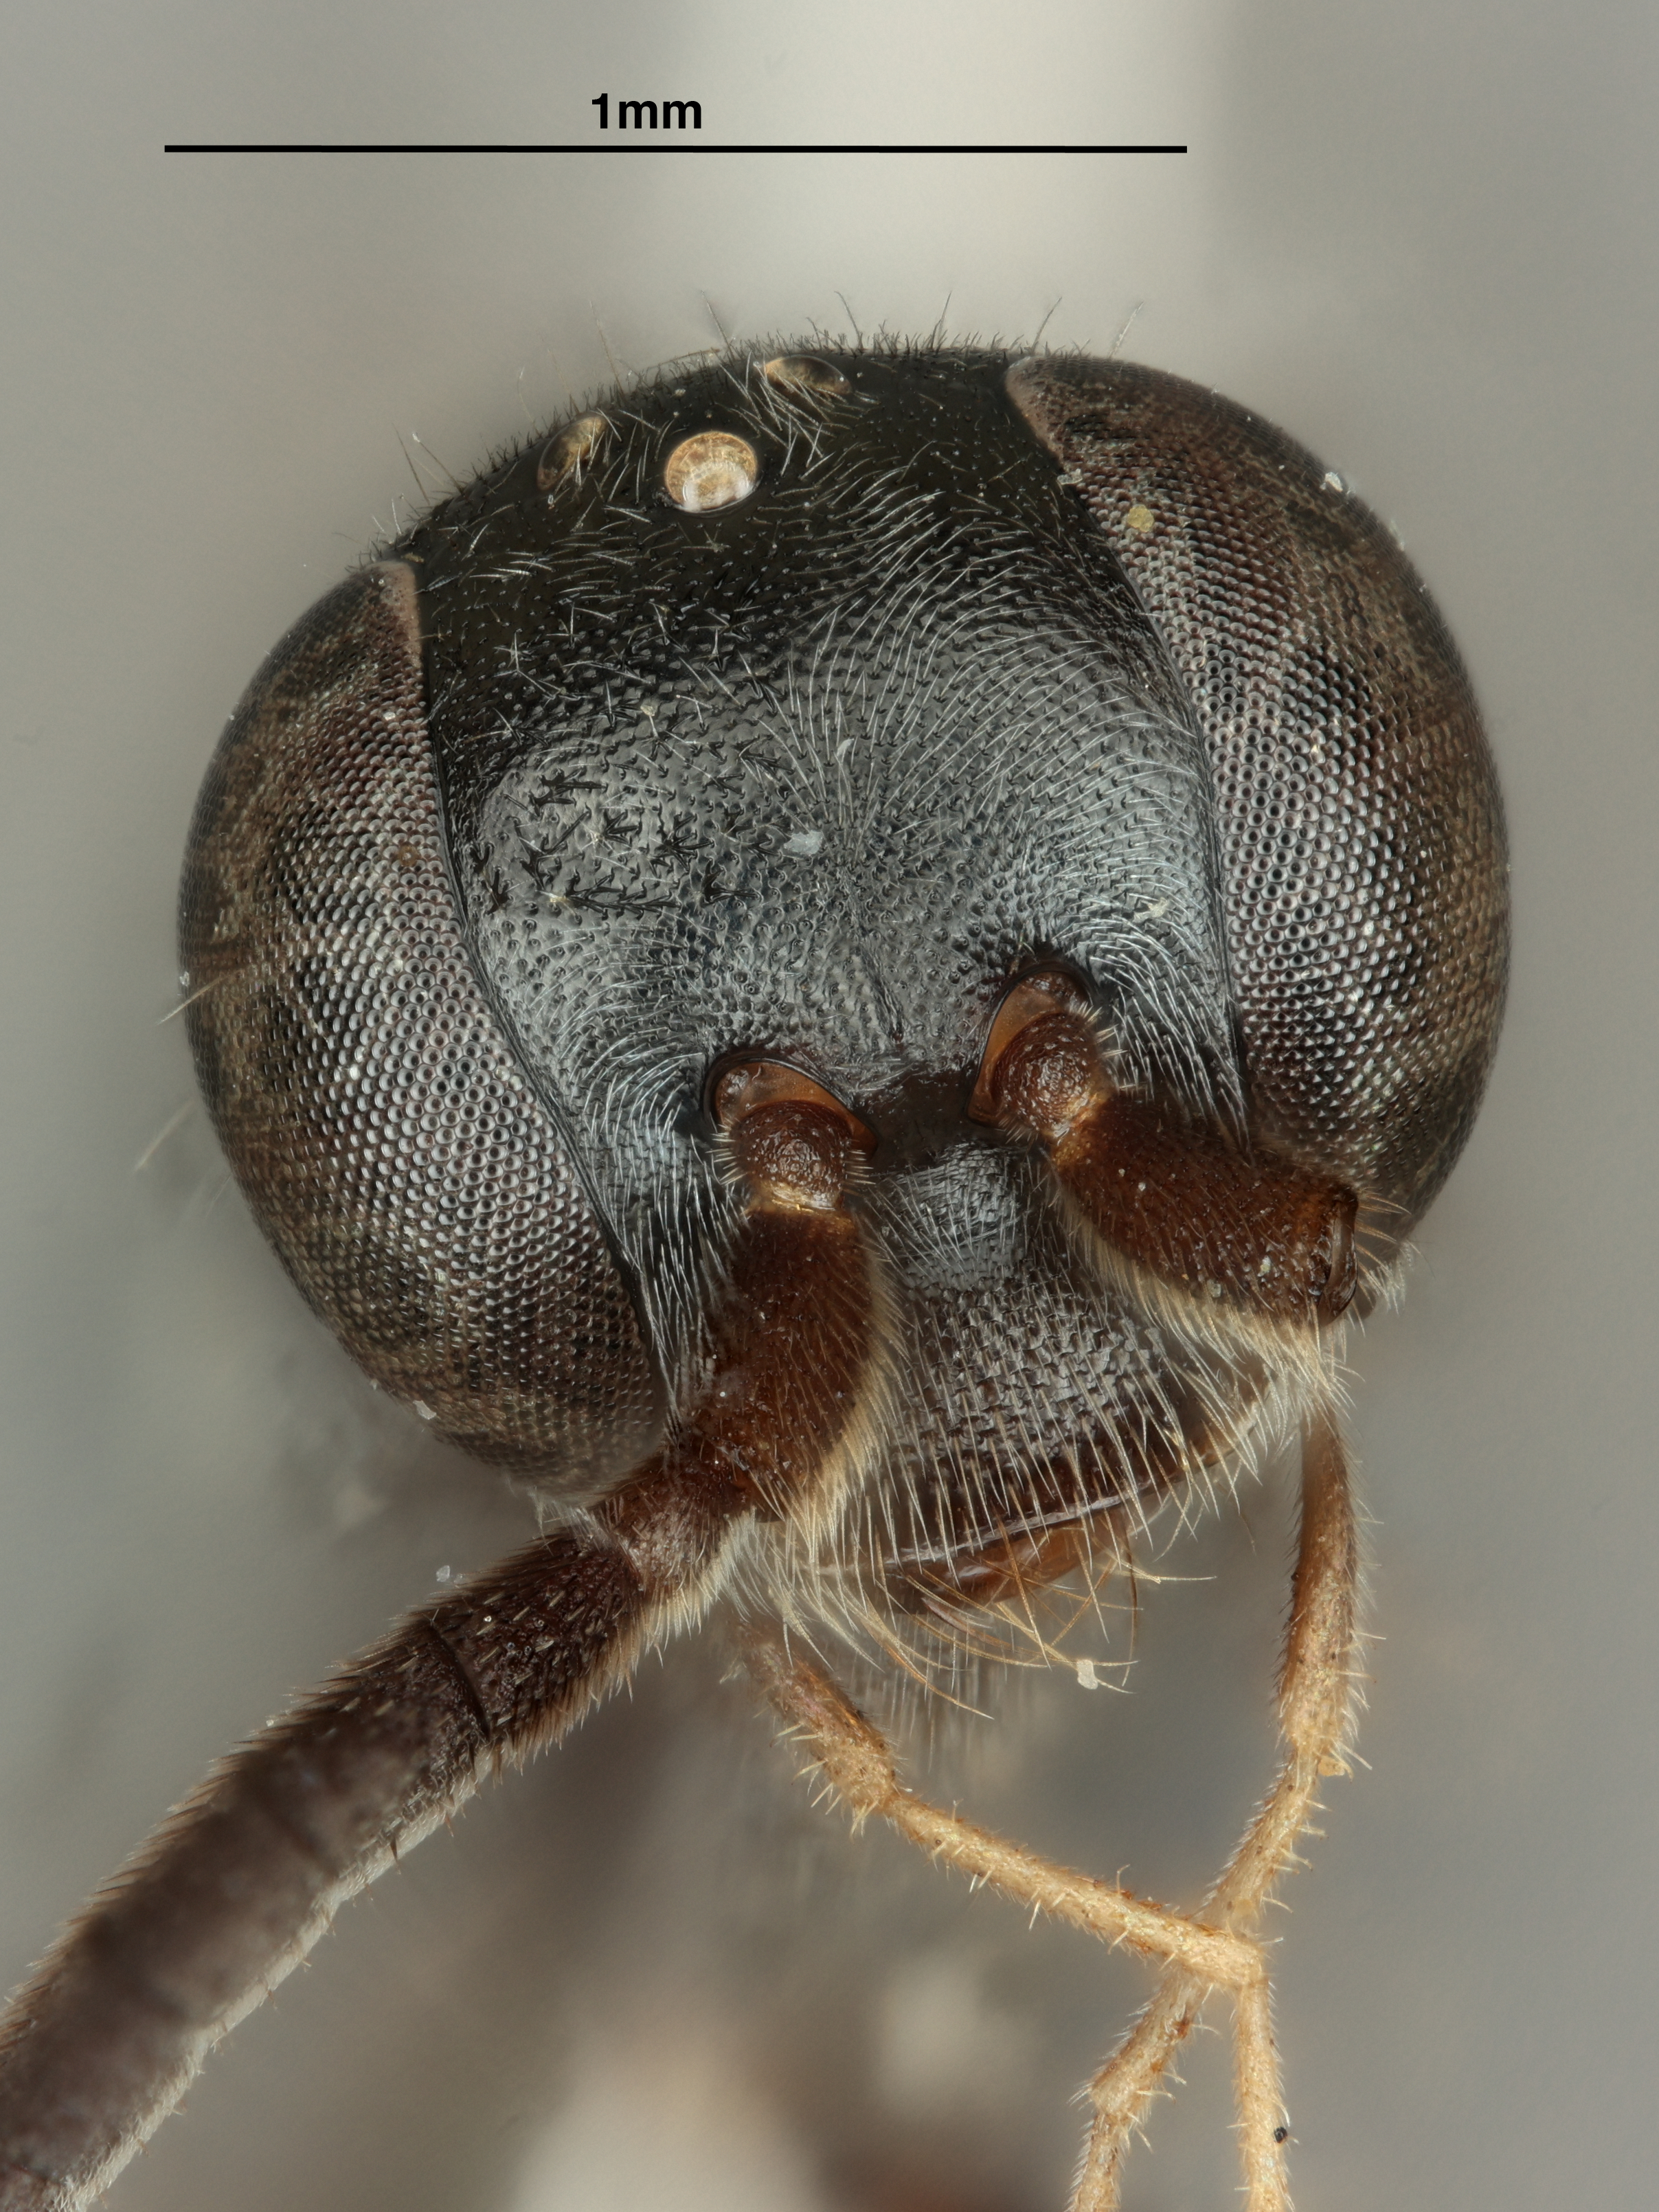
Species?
Minagenia pempuchiensis
